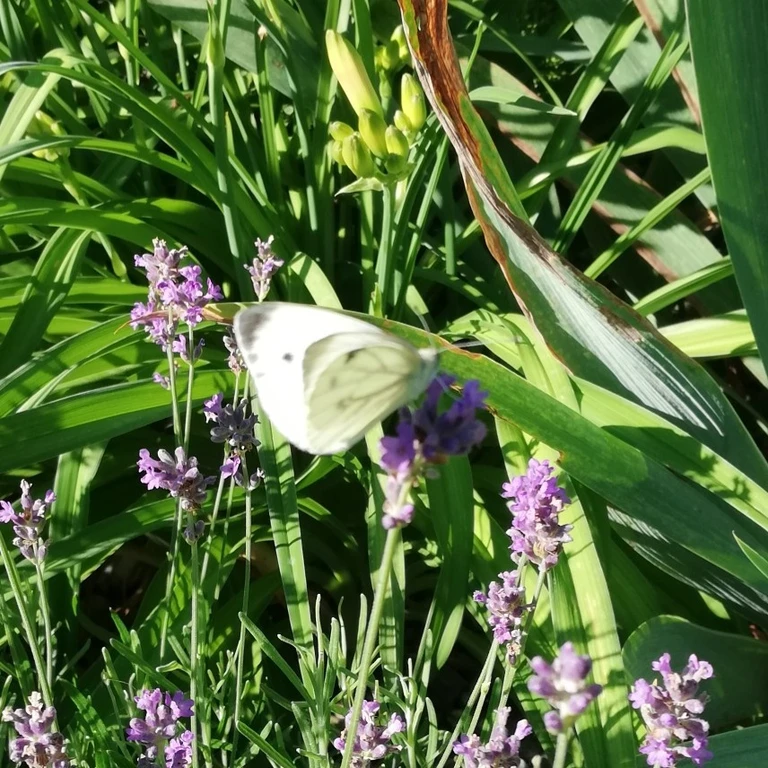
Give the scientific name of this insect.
Pieris napi
